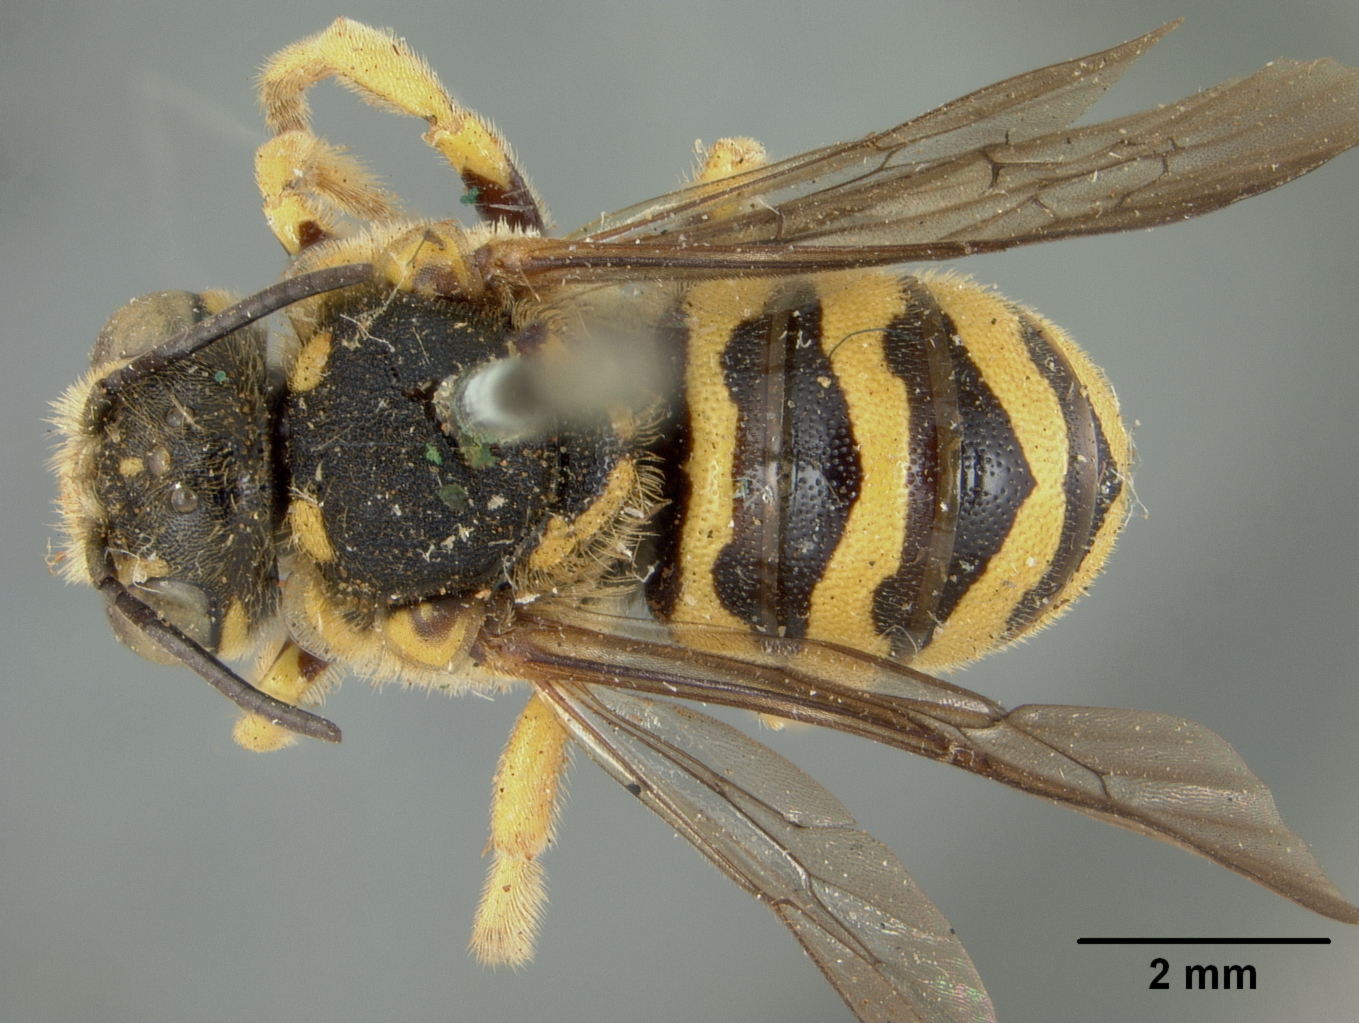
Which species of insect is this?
Anthidium davidsoni
